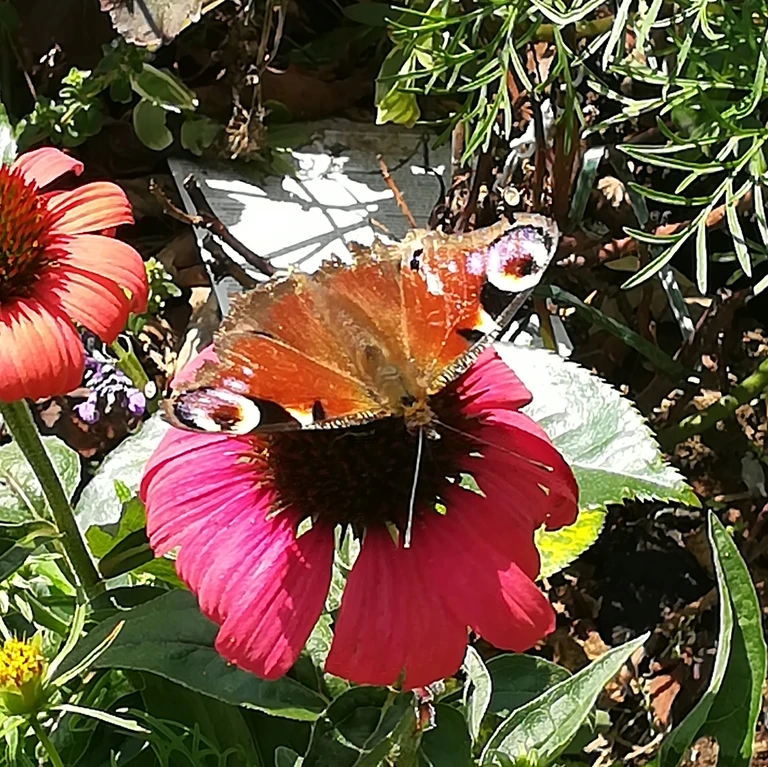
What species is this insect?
Aglais io
